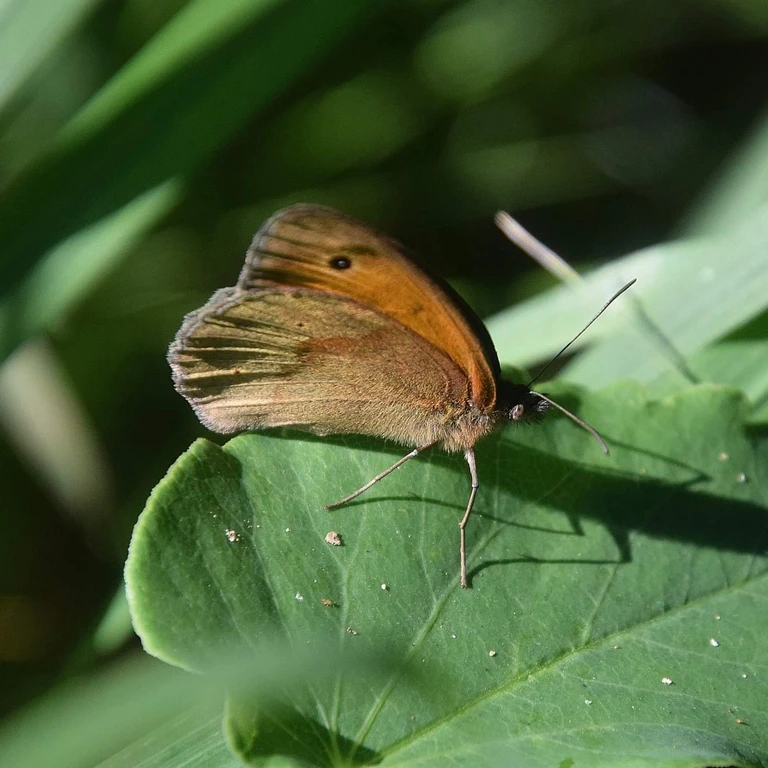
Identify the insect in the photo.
Maniola jurtina
